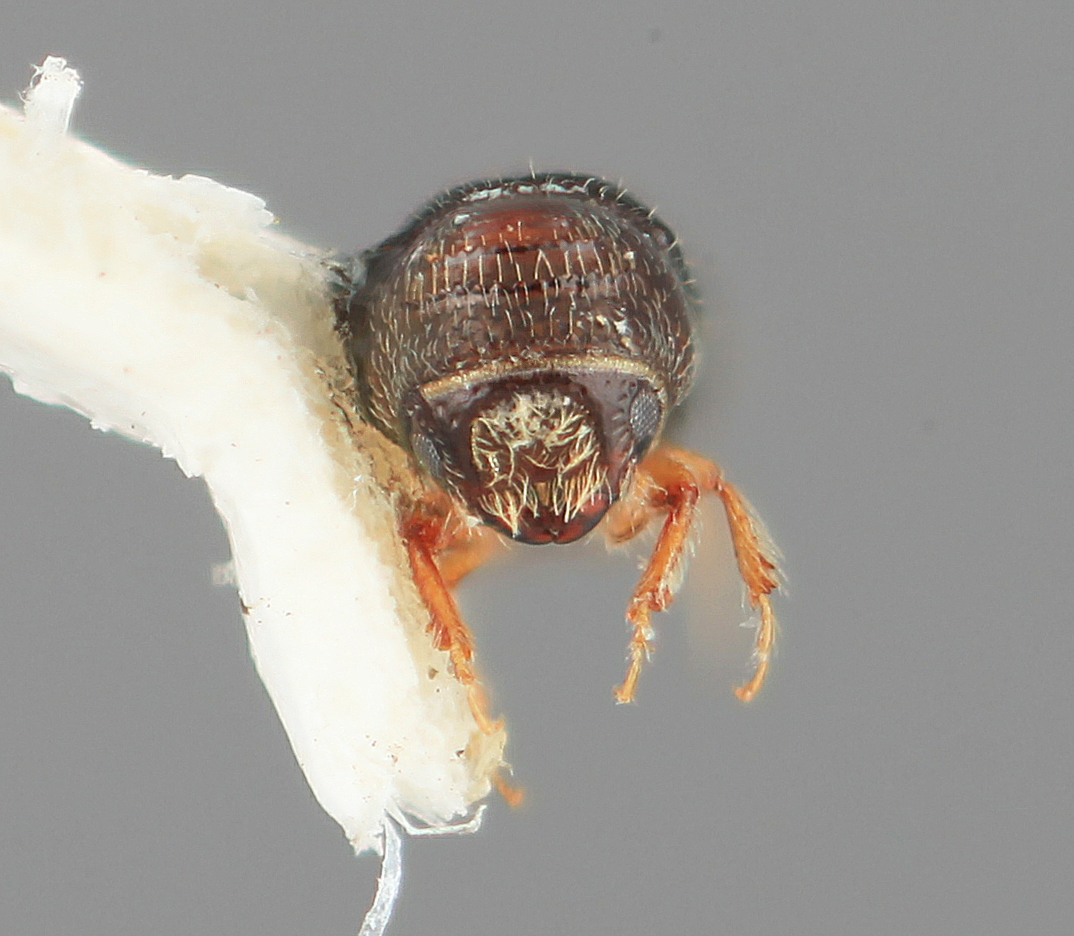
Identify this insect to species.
Pityophthorus franseriae
